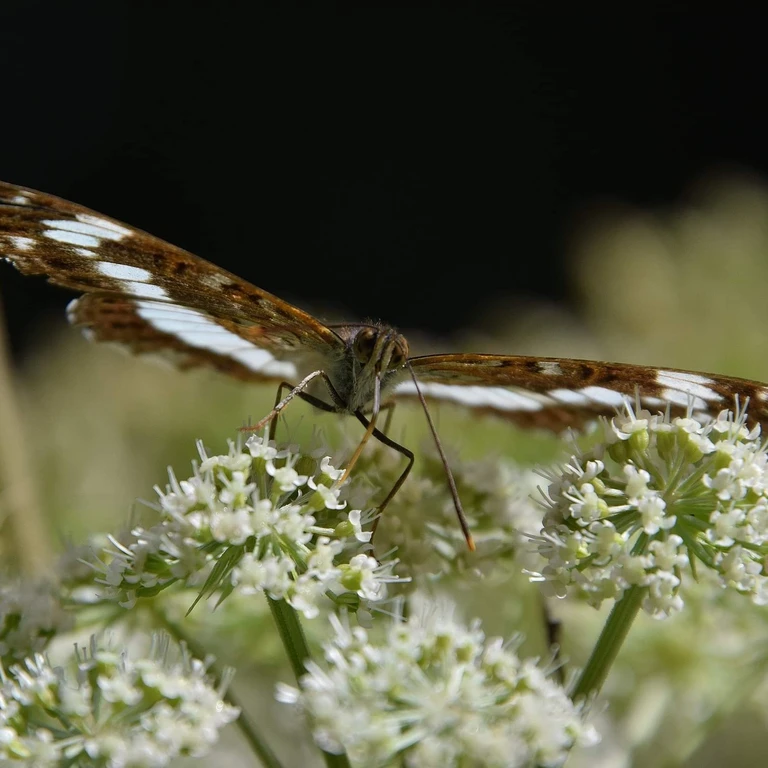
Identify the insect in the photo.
Limenitis camilla (also Ladoga camilla)
